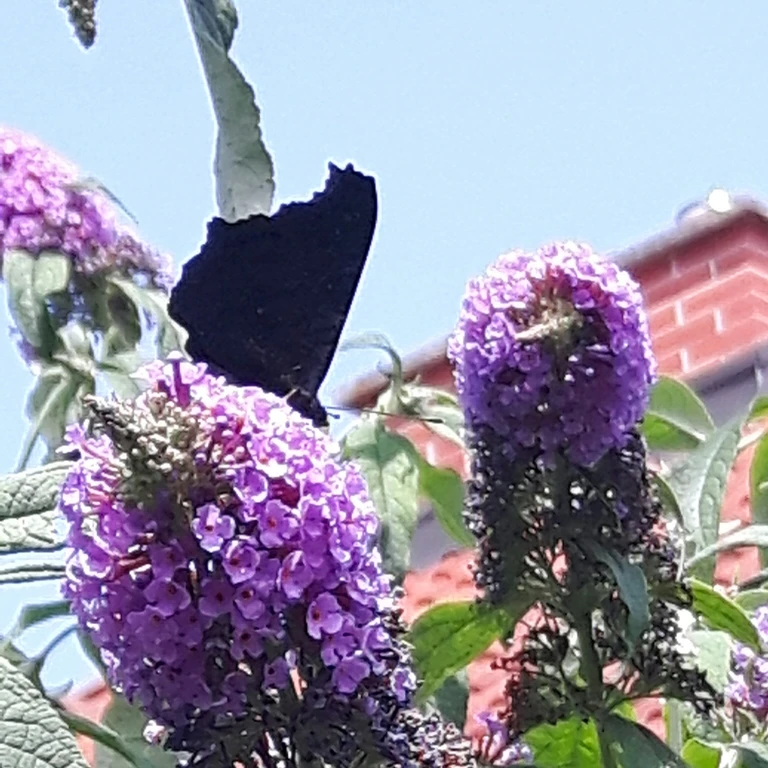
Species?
Aglais io
